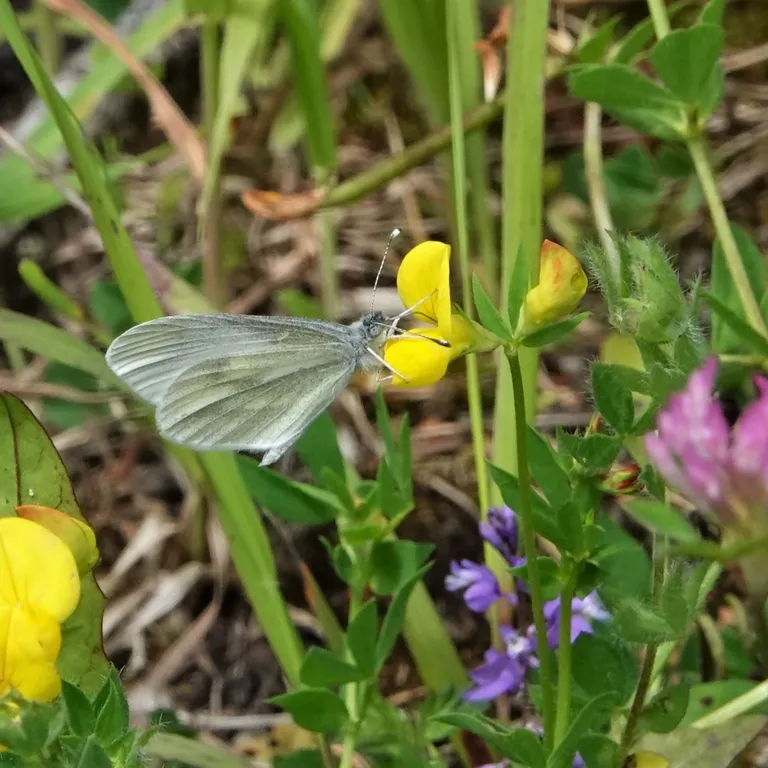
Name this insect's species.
Leptidea sinapis/juvernica
